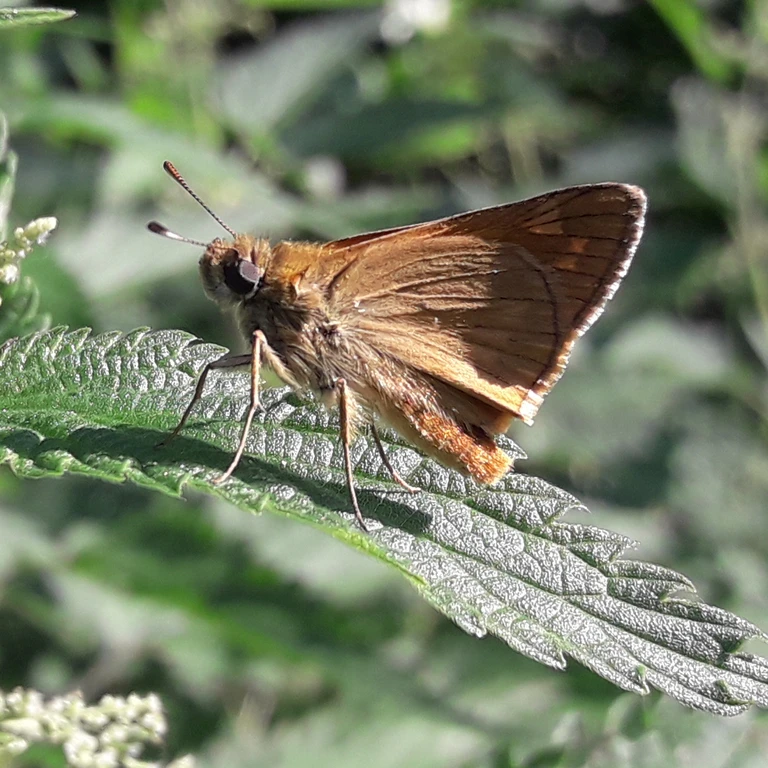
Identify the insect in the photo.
Ochlodes sylvanus (also Ochlodes venata)
